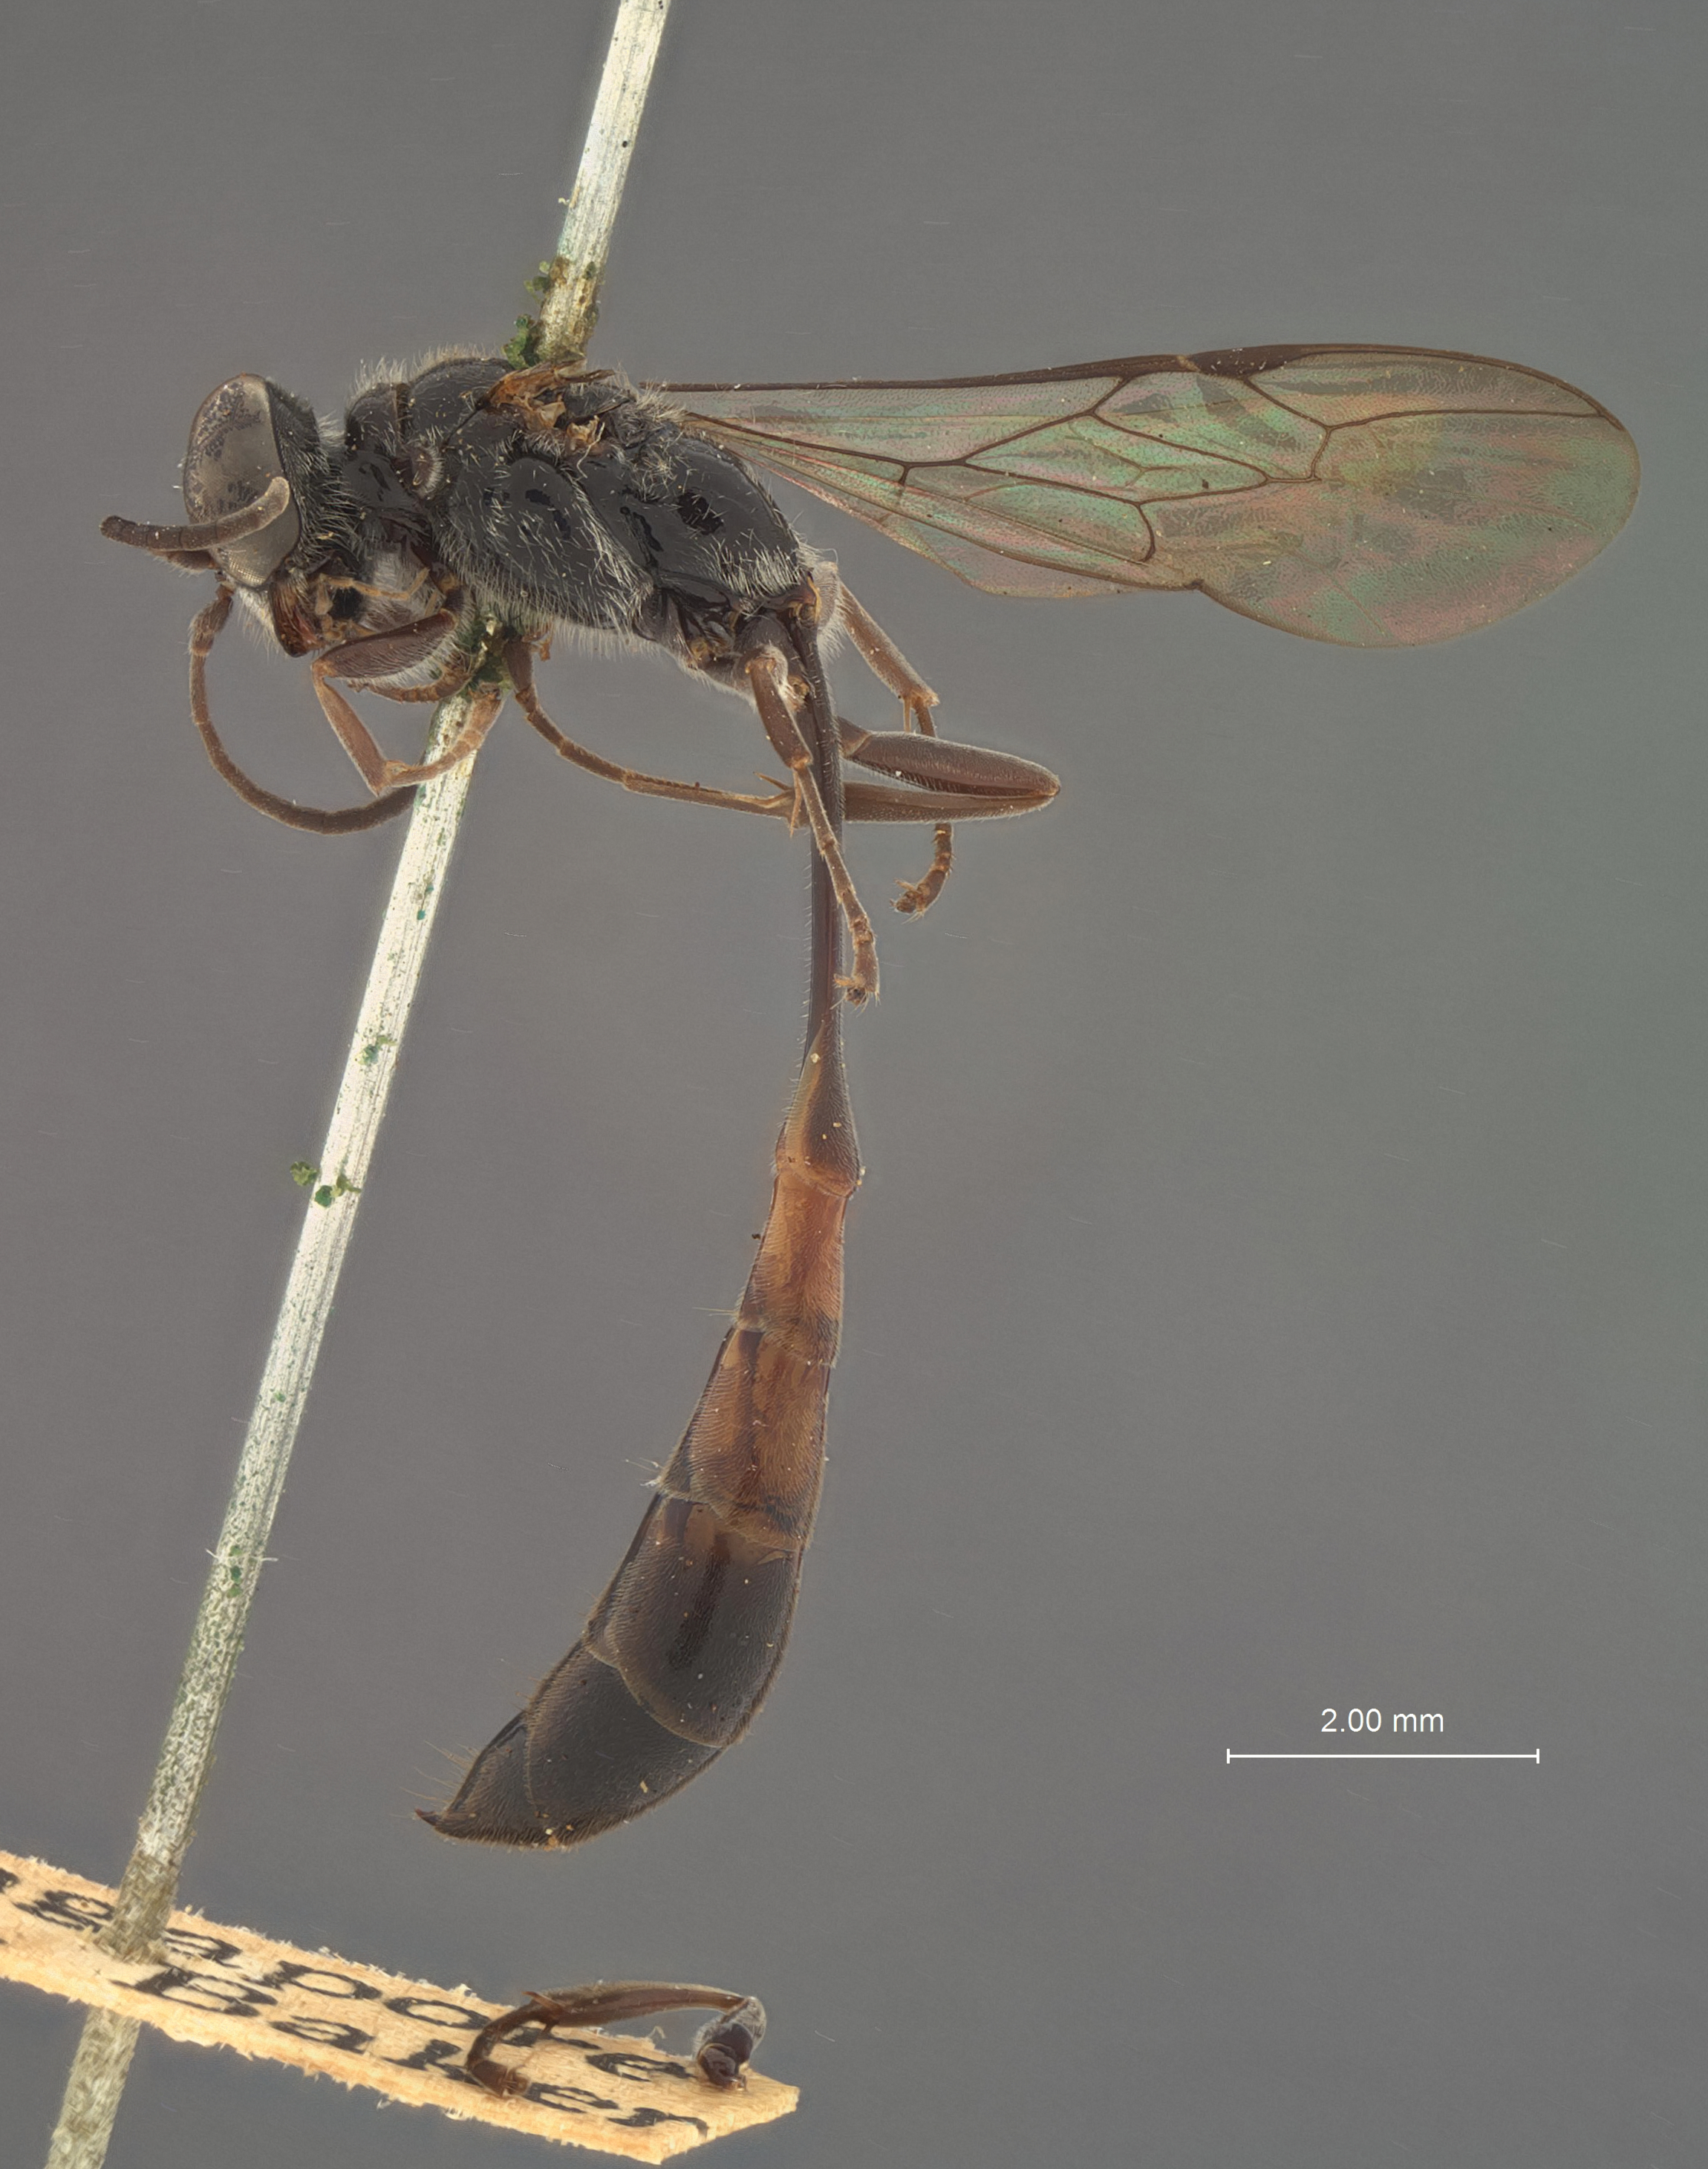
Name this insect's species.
Trypoxylon melanocorne
